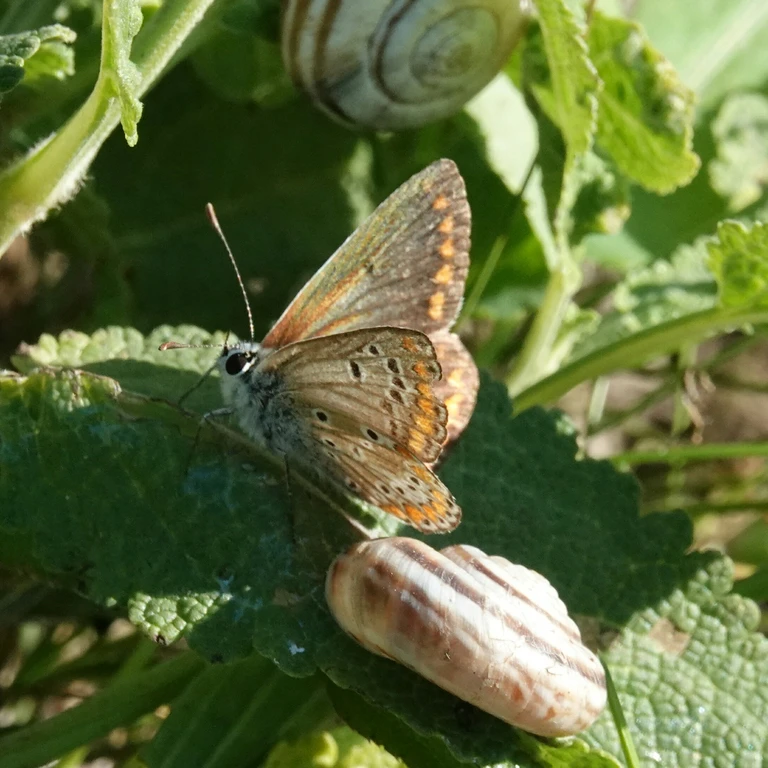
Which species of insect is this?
Aricia agestis/artaxerxes
